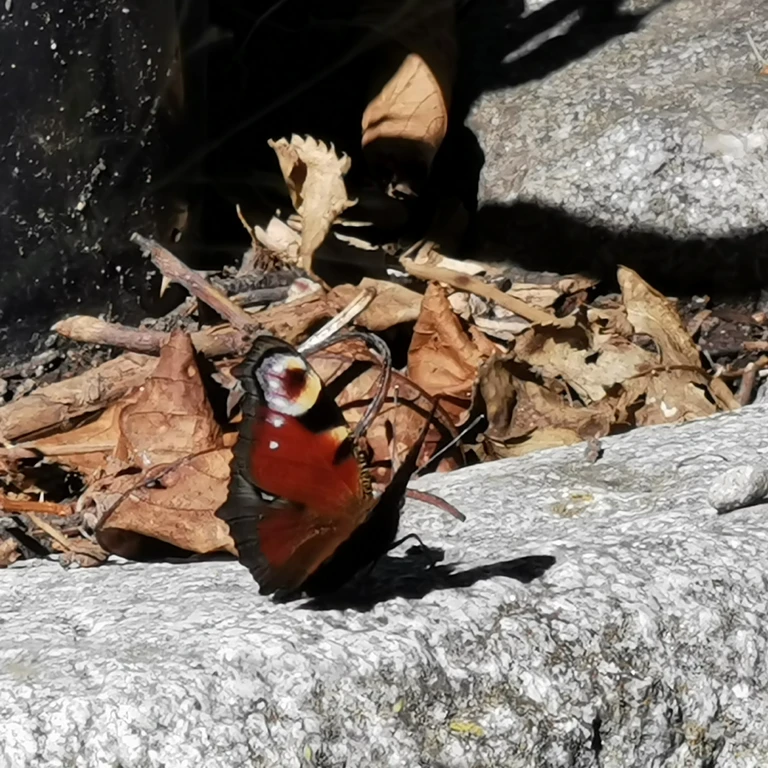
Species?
Aglais io
